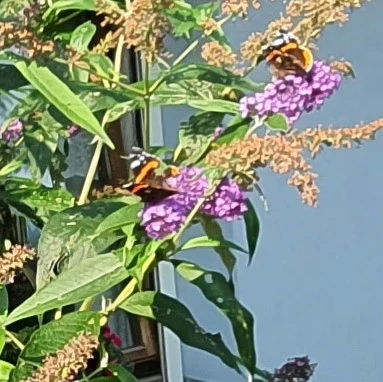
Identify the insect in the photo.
Vanessa atalanta
